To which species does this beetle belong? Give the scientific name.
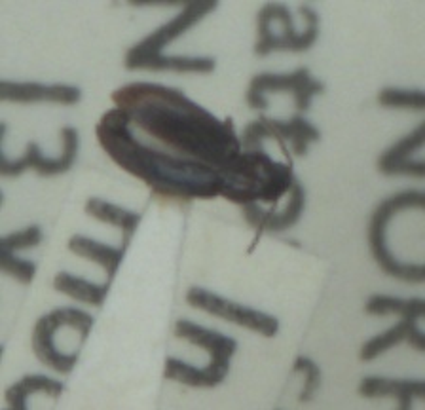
Bradycellus ruficollis
